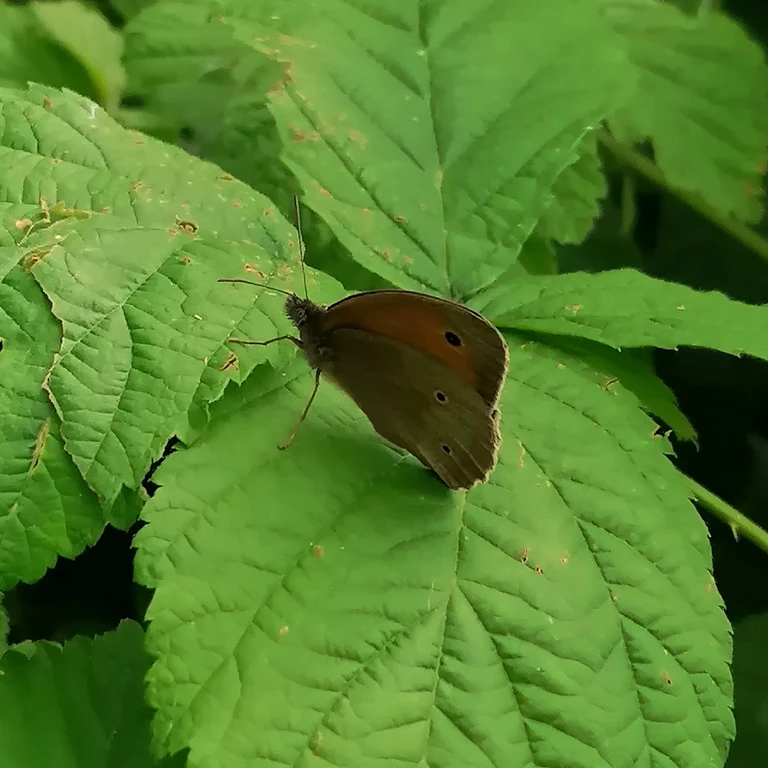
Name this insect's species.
Maniola jurtina
